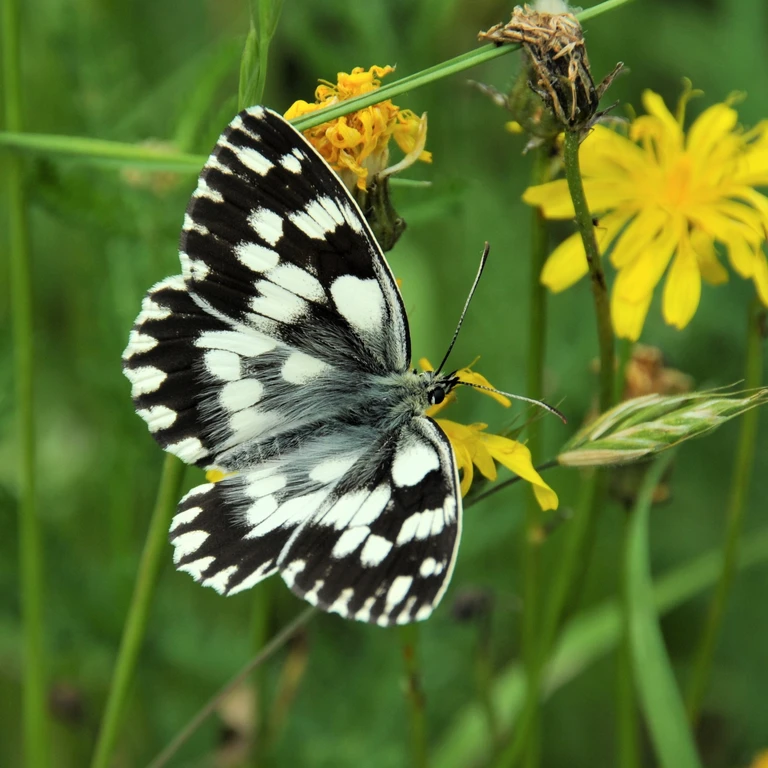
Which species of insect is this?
Melanargia galathea
